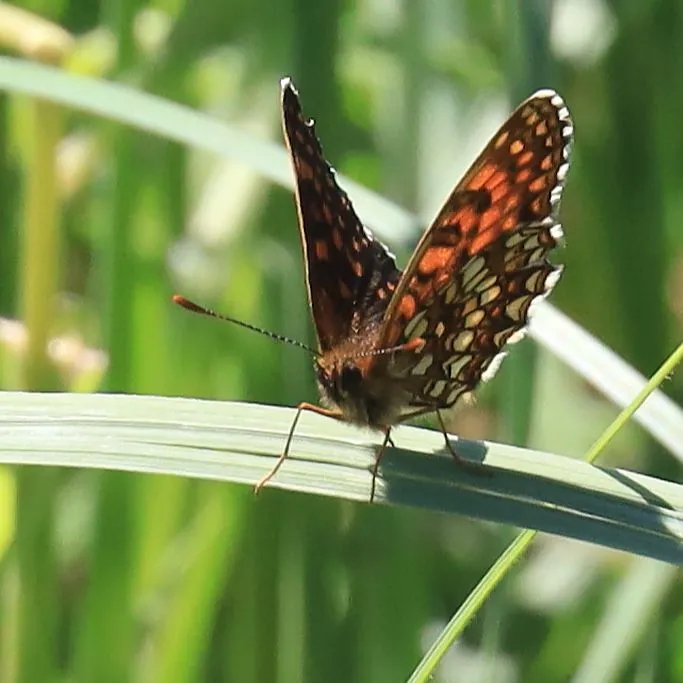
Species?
Melitaea diamina
